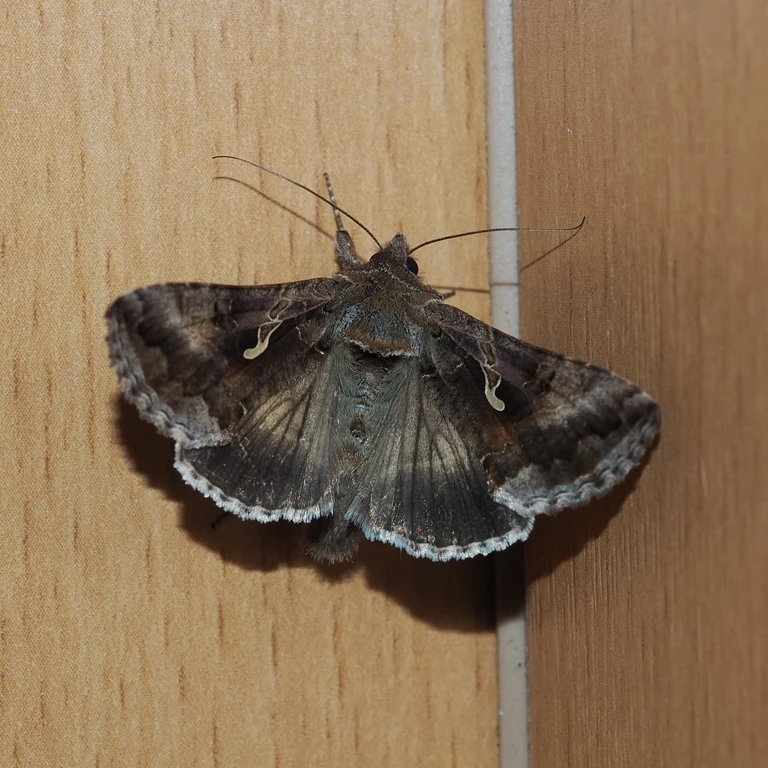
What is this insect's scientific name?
Autographa gamma
